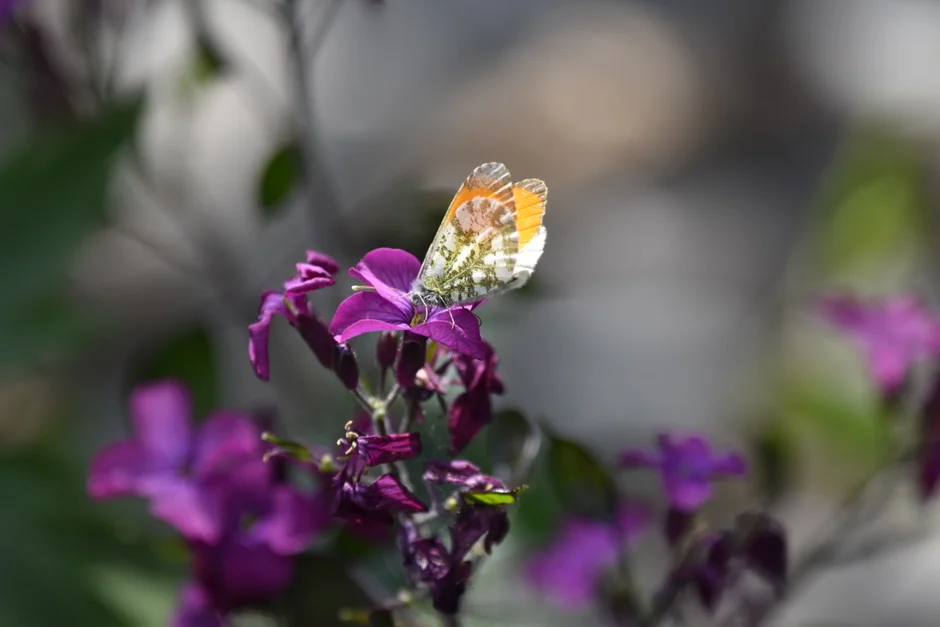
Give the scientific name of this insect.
Anthocharis cardamines
